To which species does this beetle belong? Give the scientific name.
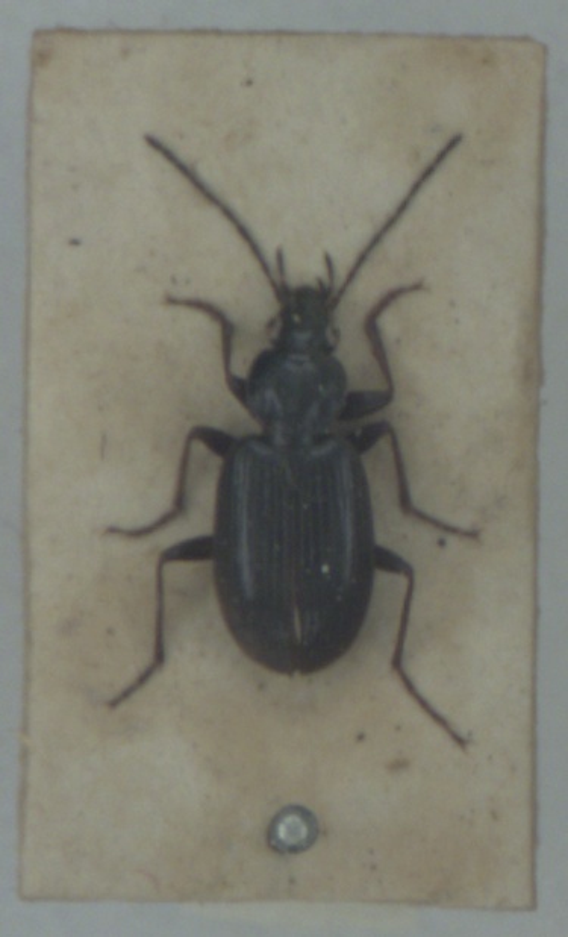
Agonum nigrum
